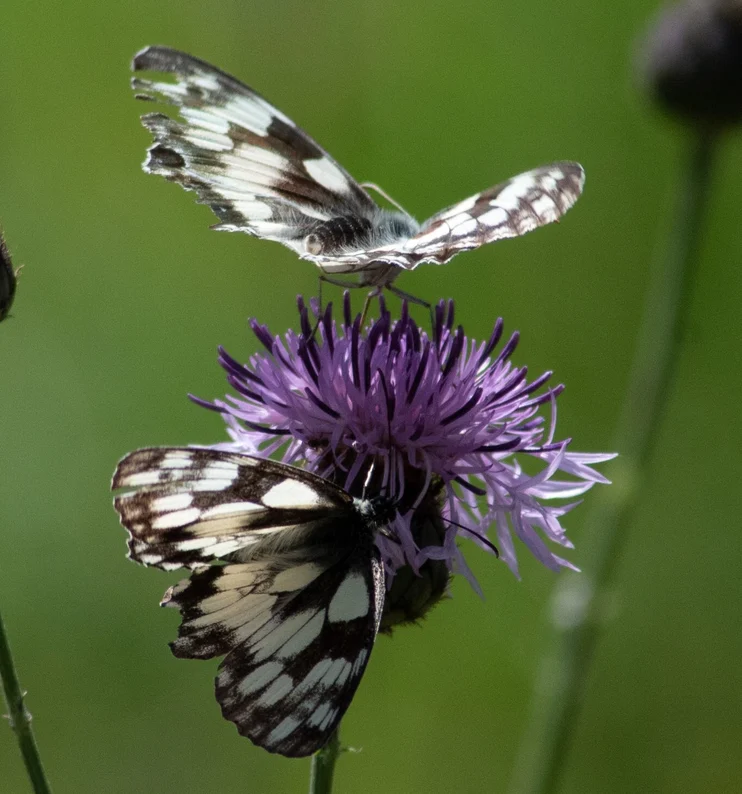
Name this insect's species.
Melanargia galathea
